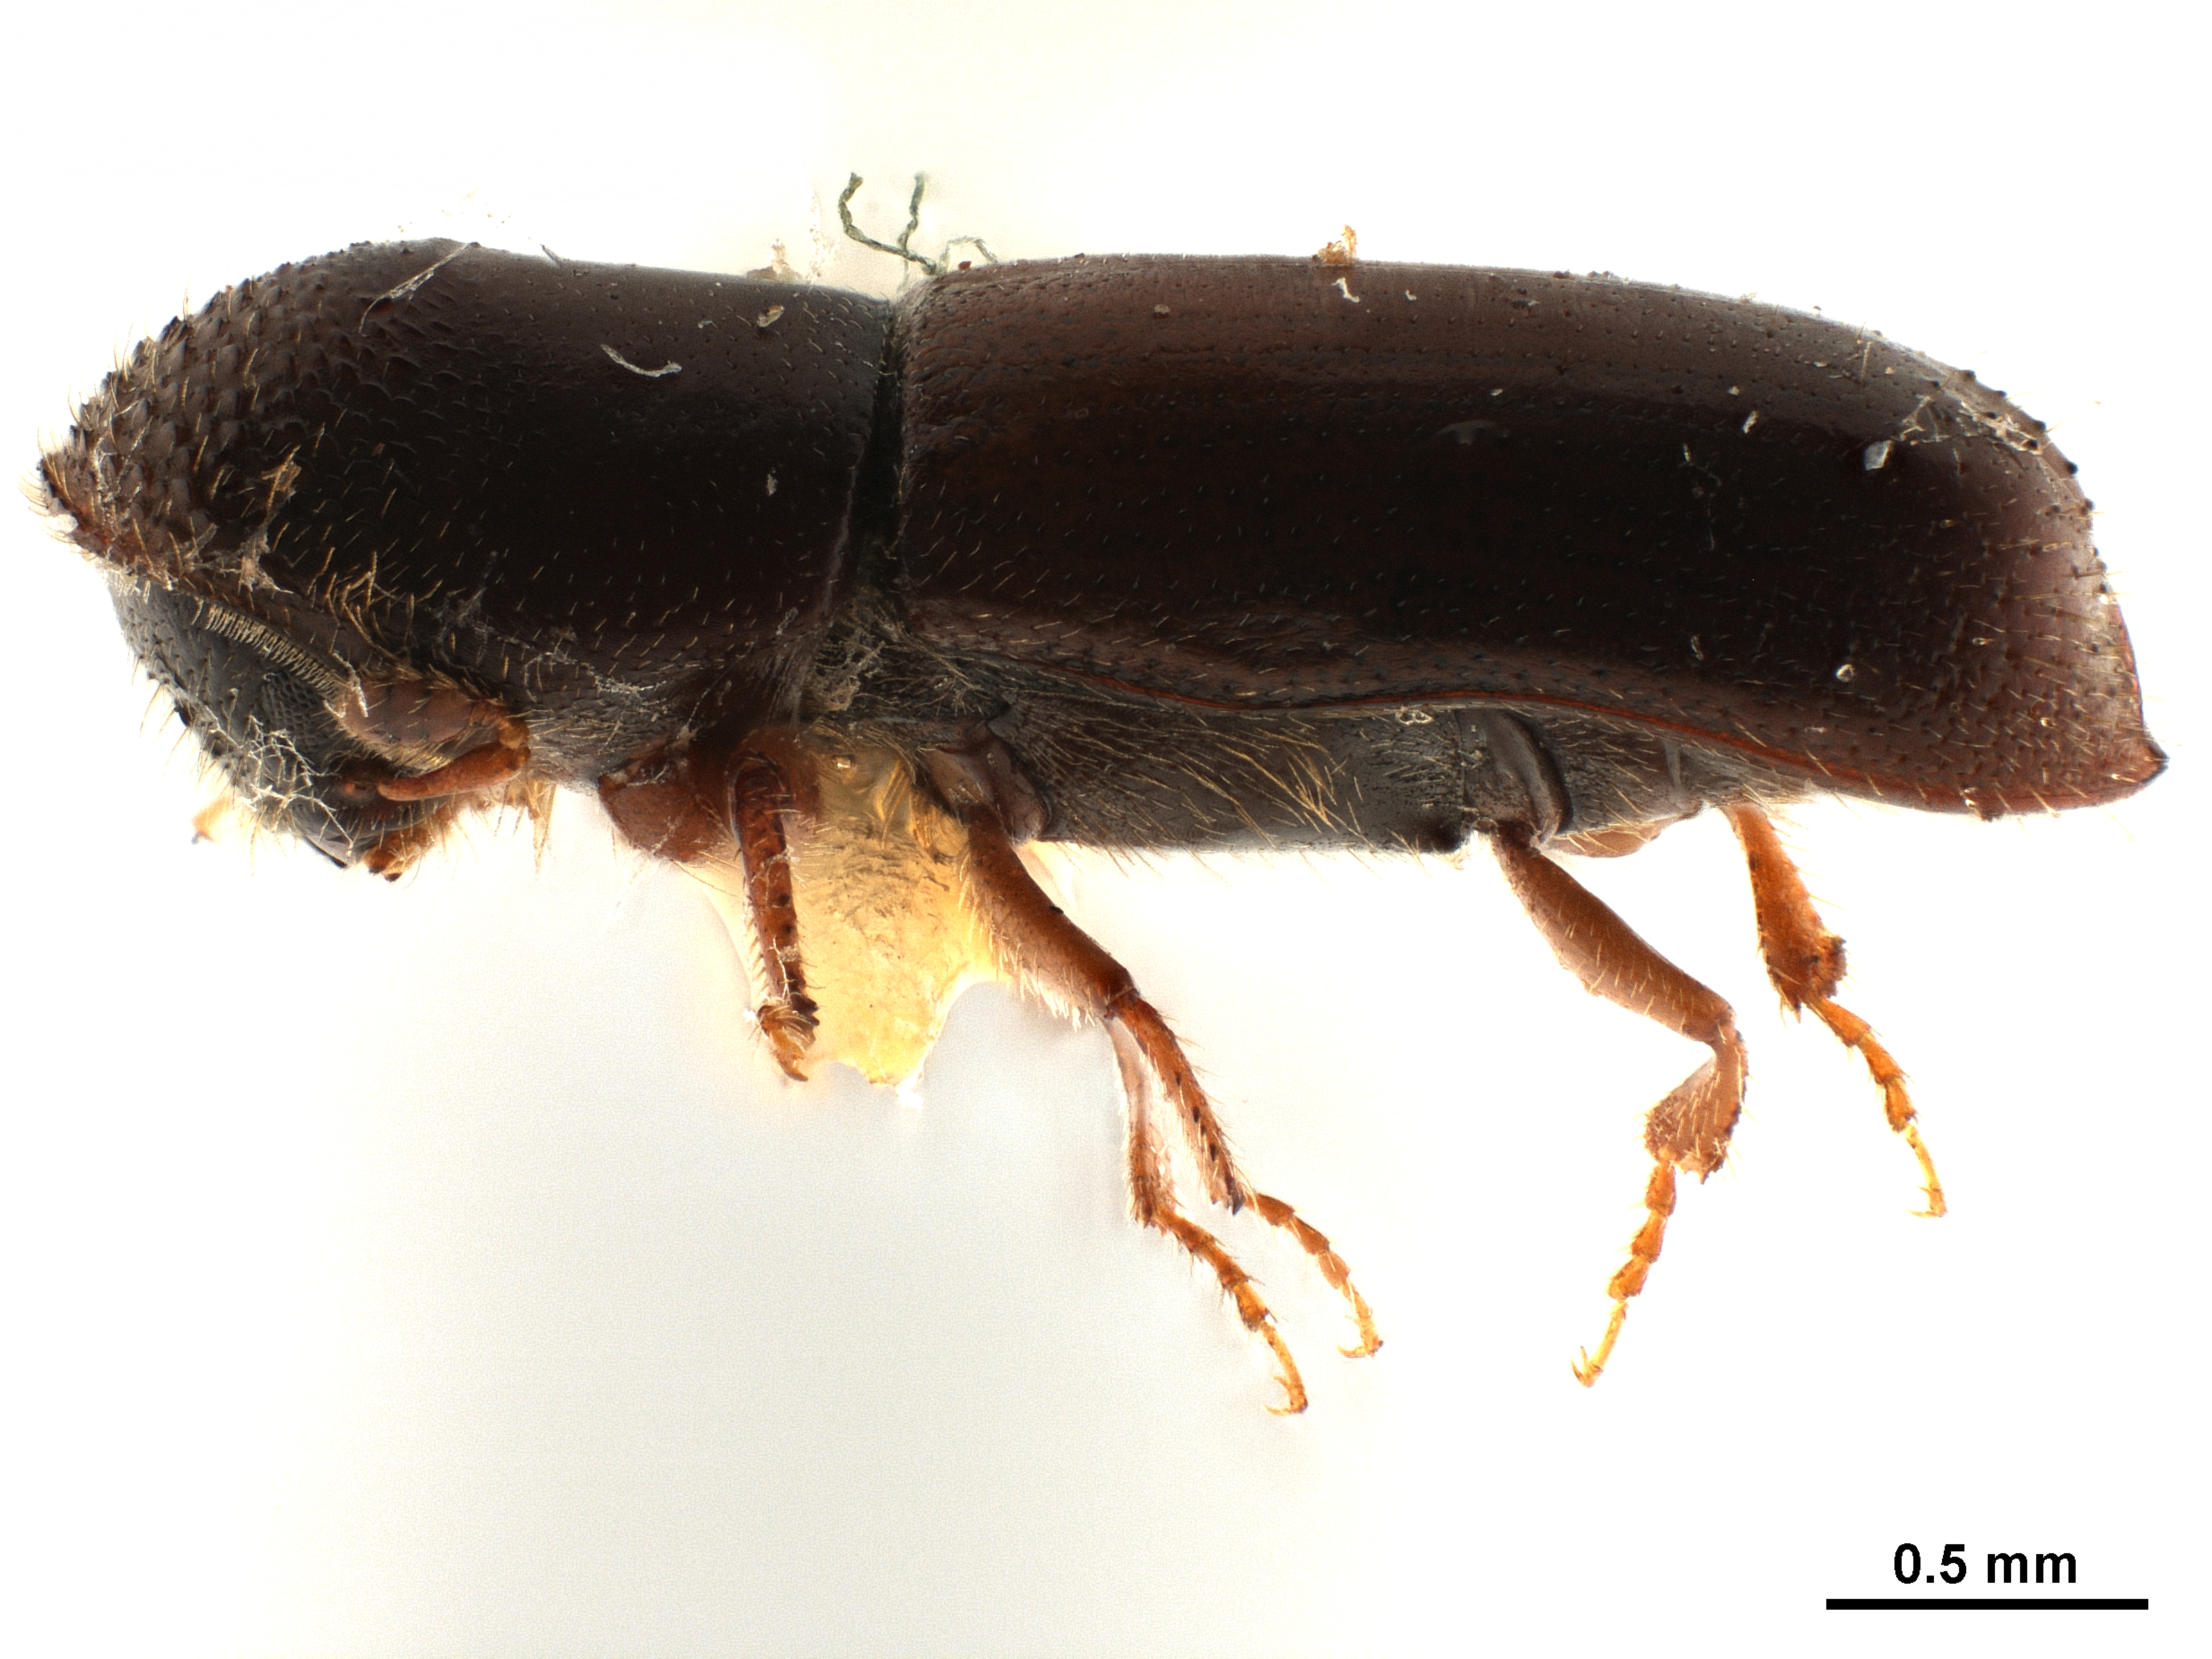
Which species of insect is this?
Gnathotrichus denticulatus
